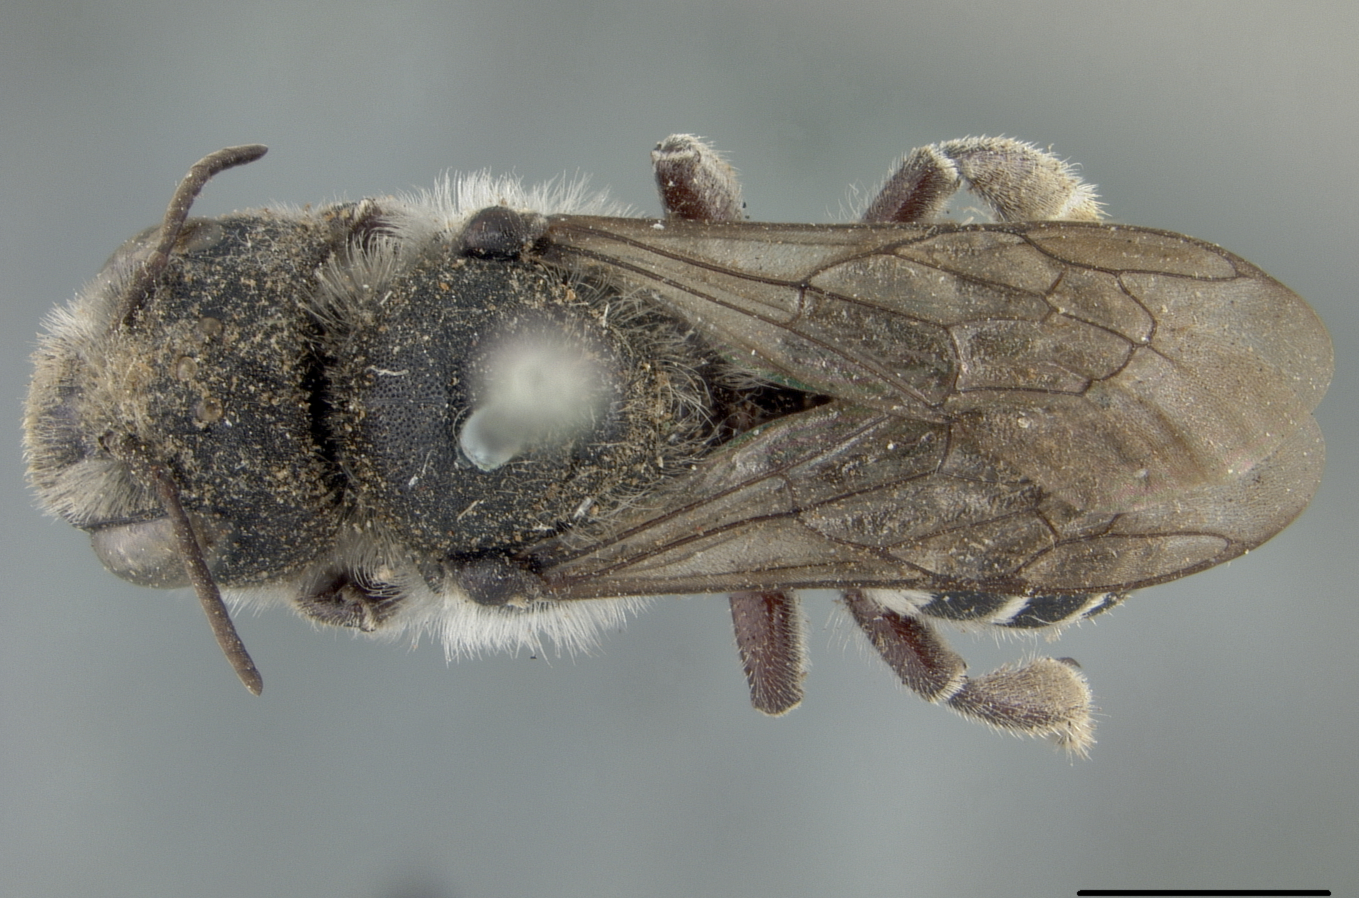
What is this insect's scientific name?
Hoplitis sambuci
